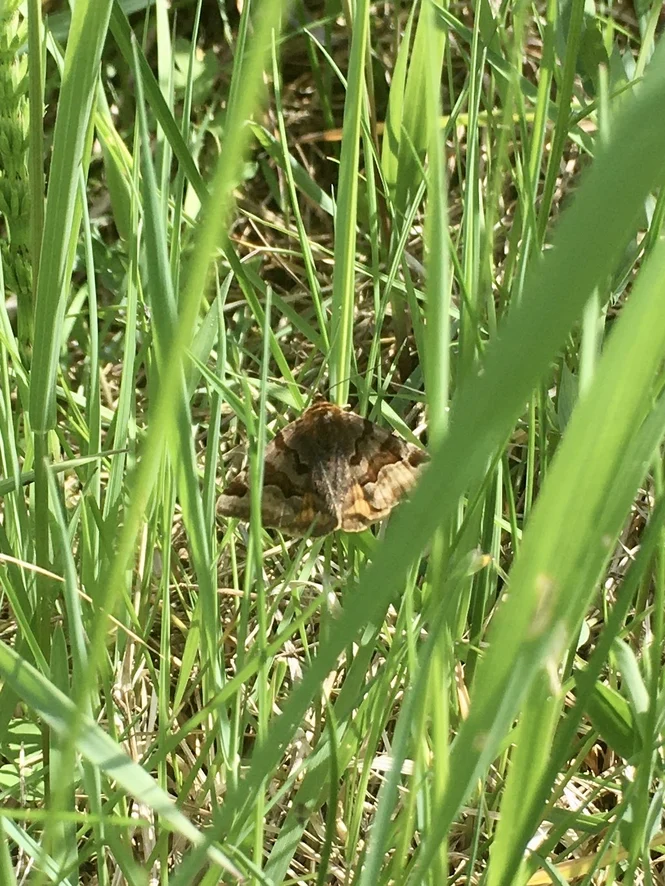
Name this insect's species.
Euclidia glyphica
